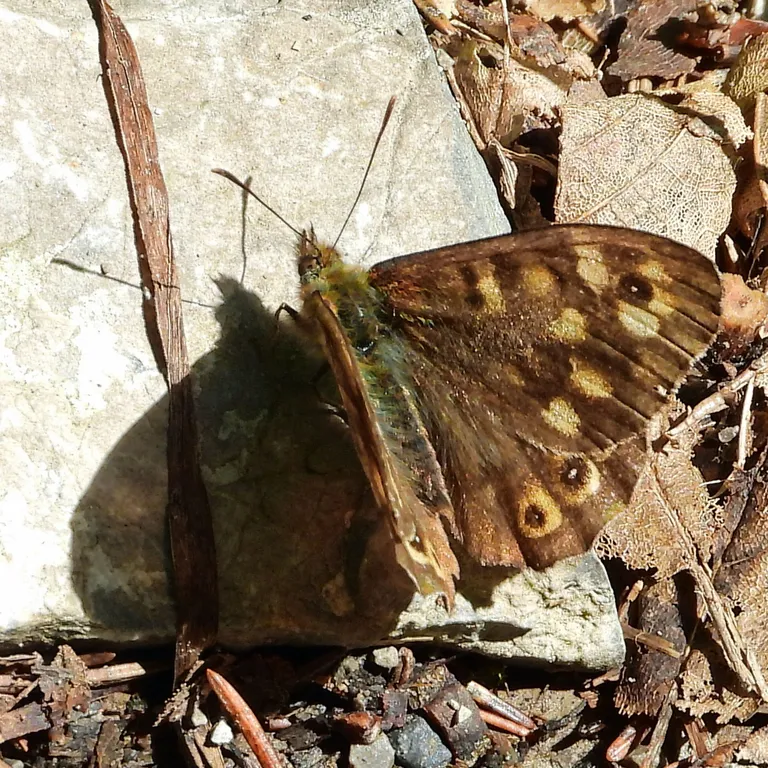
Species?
Pararge aegeria
